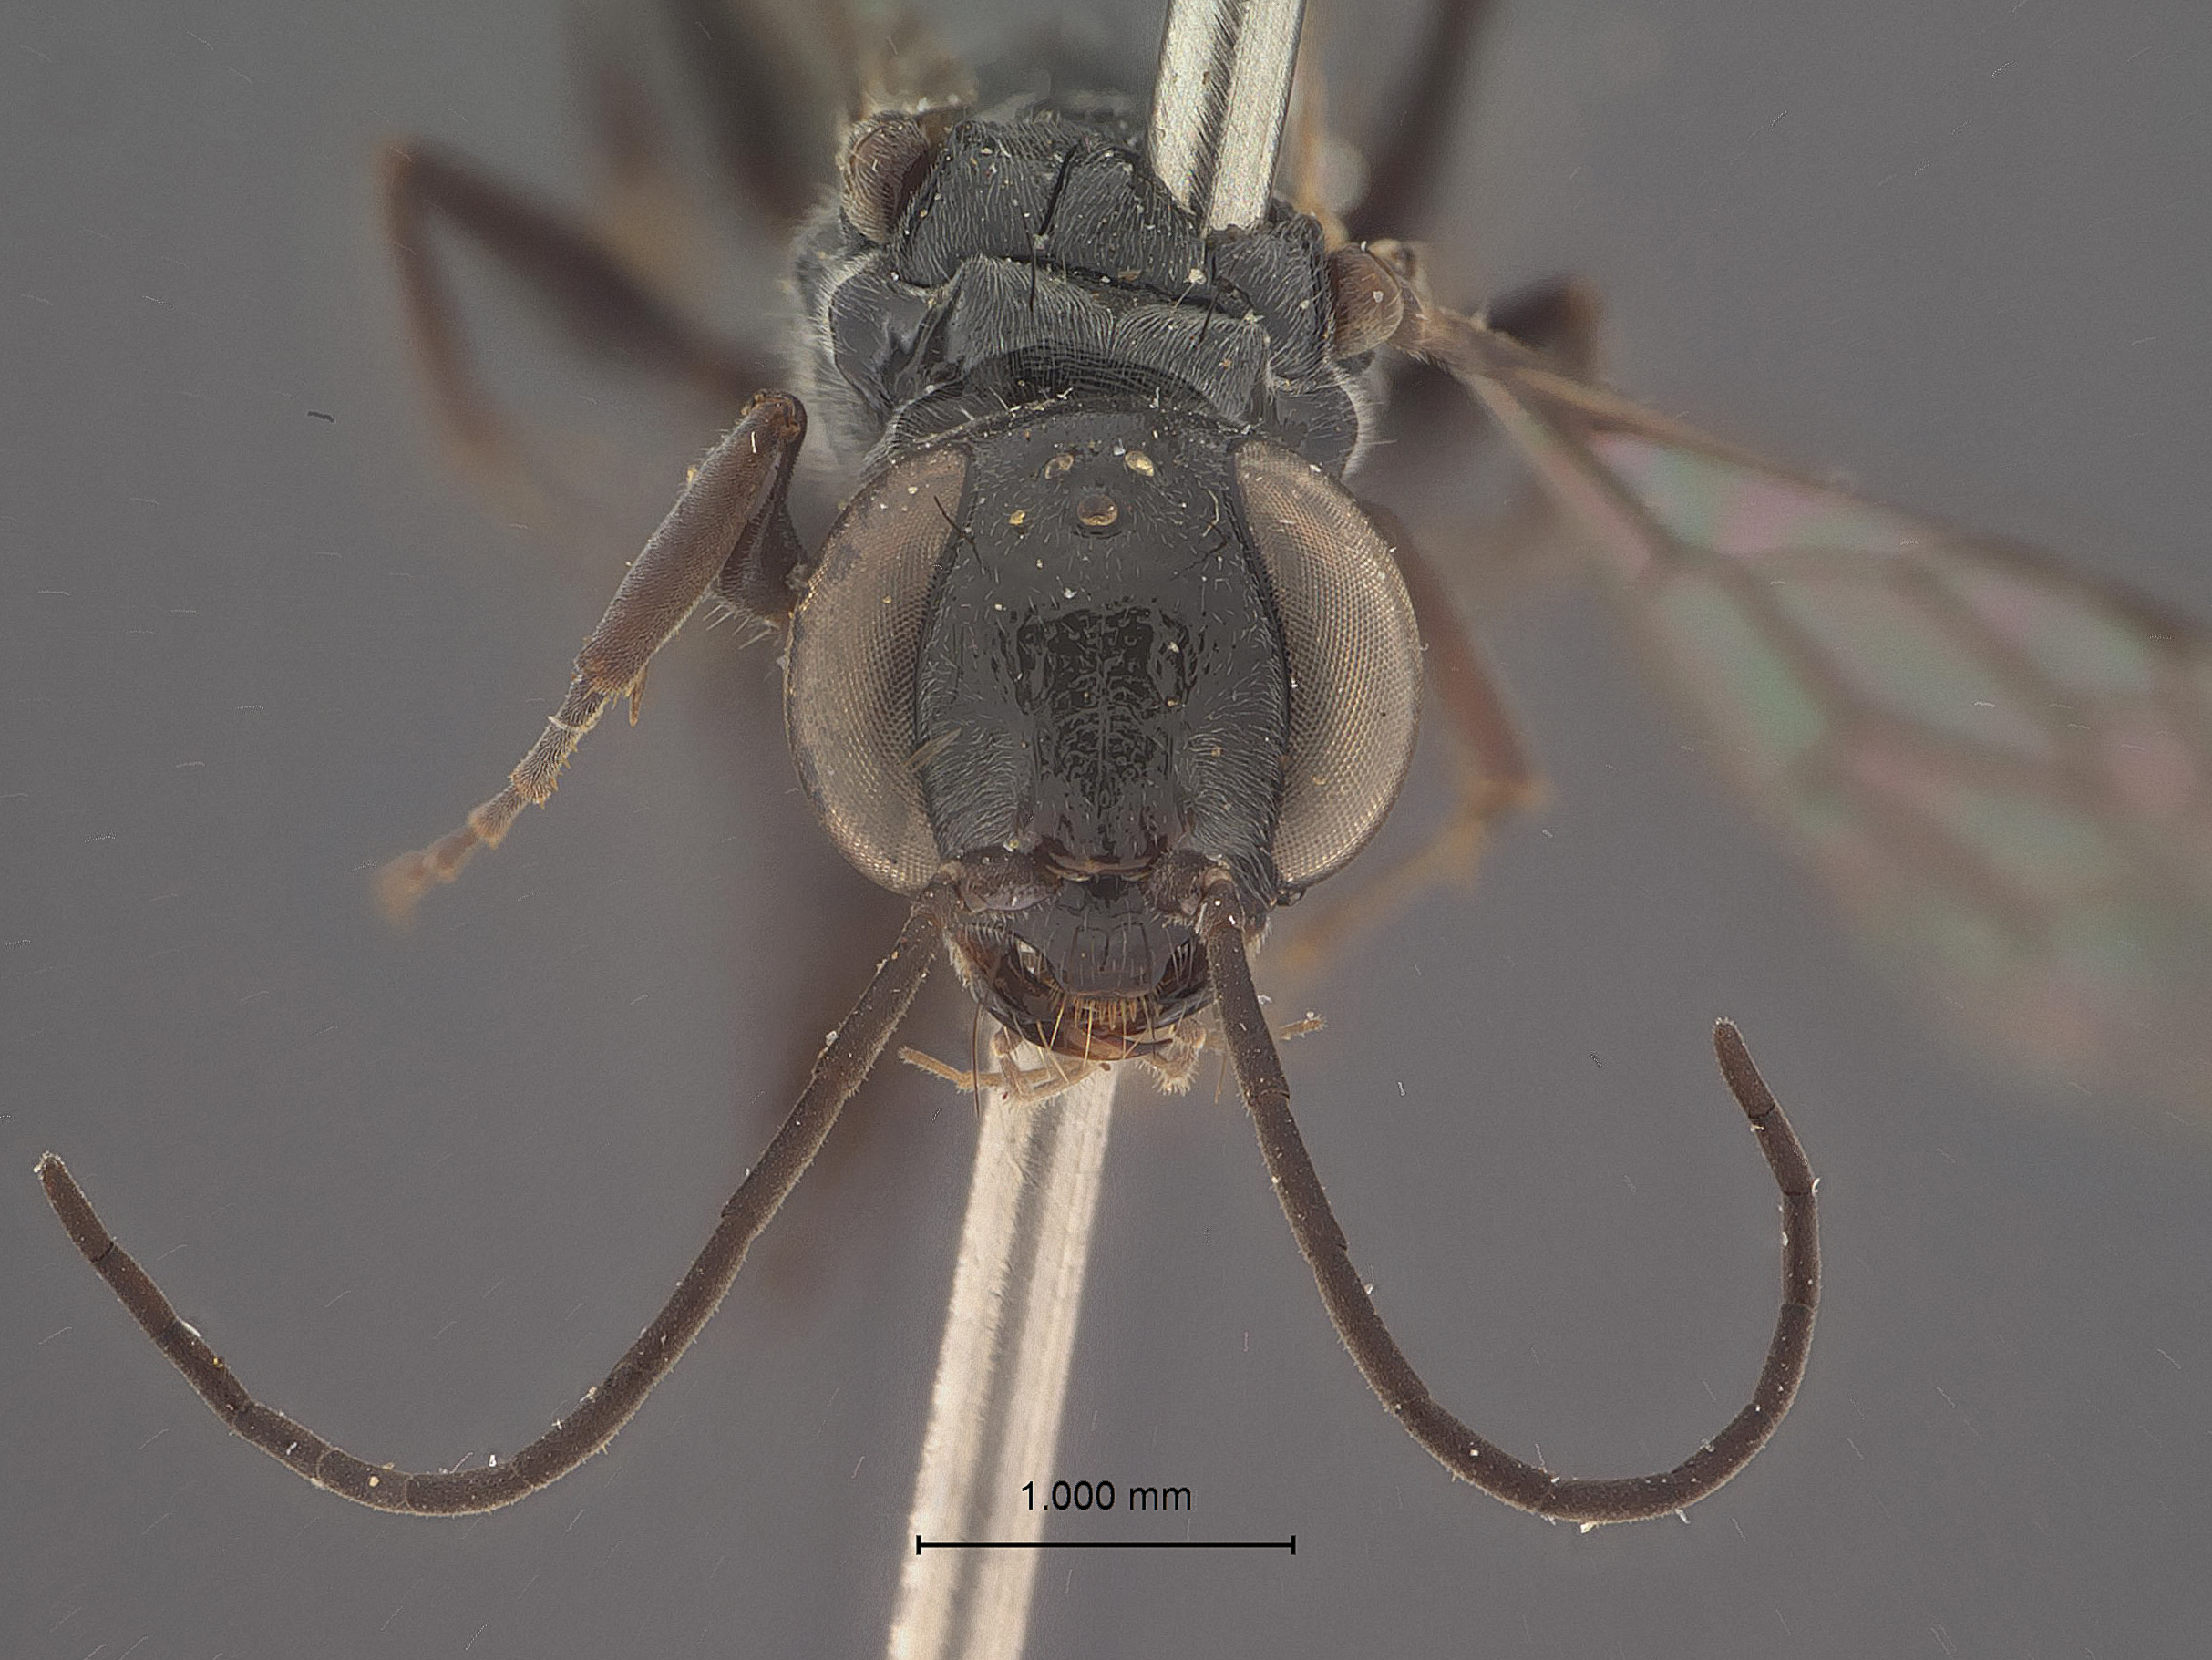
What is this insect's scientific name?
Dolichurus silvicola
